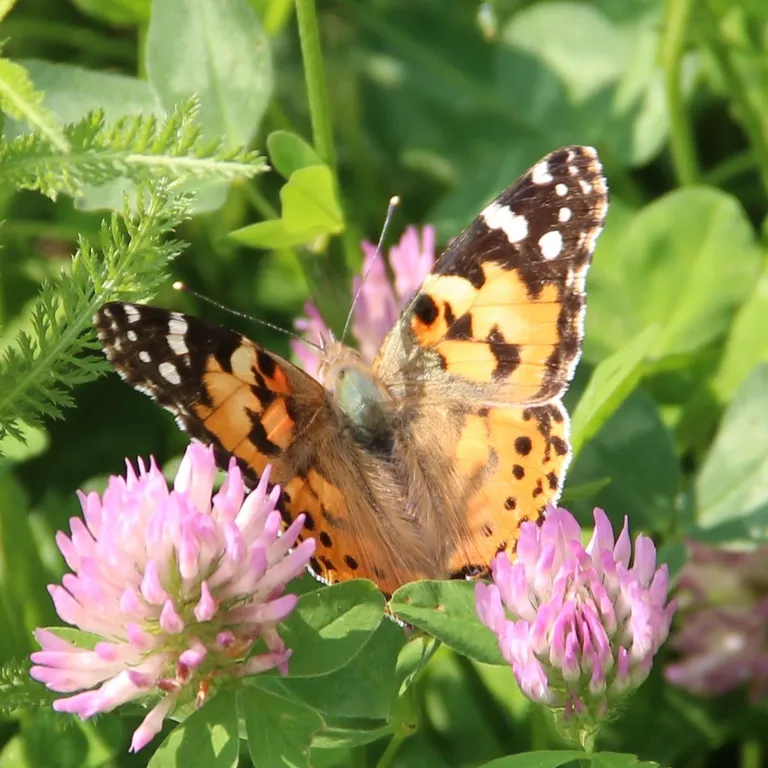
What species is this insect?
Vanessa cardui
